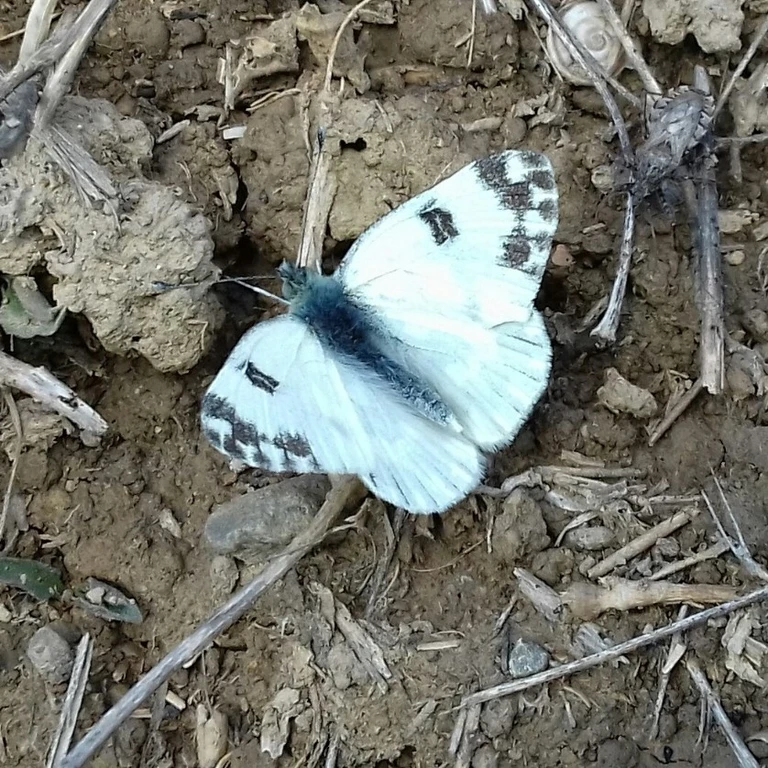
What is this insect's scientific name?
Pontia edusa
